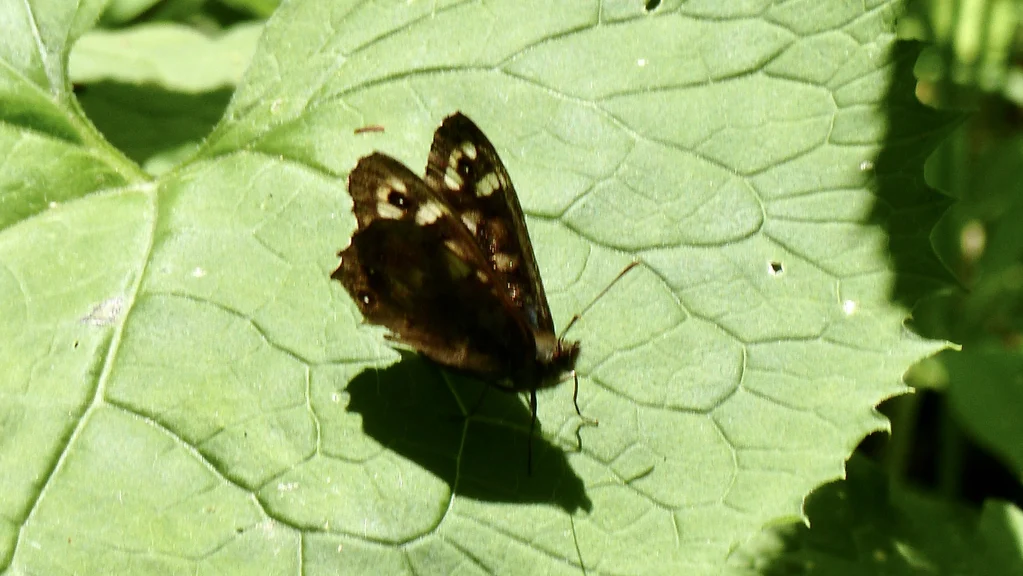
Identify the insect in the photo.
Pararge aegeria
